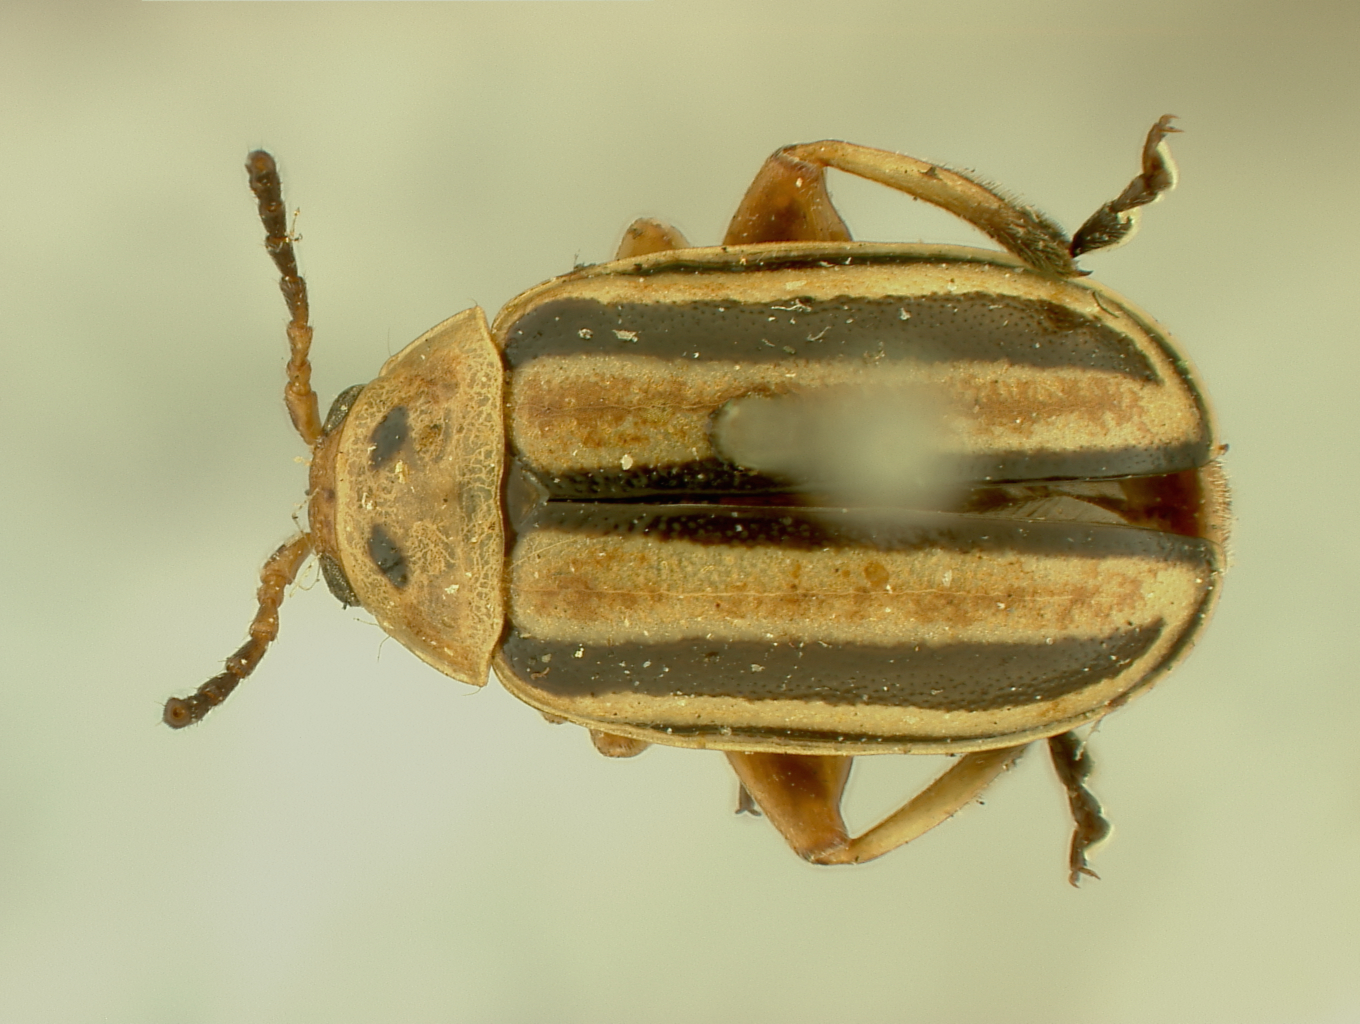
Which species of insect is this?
Disonycha arizonae
